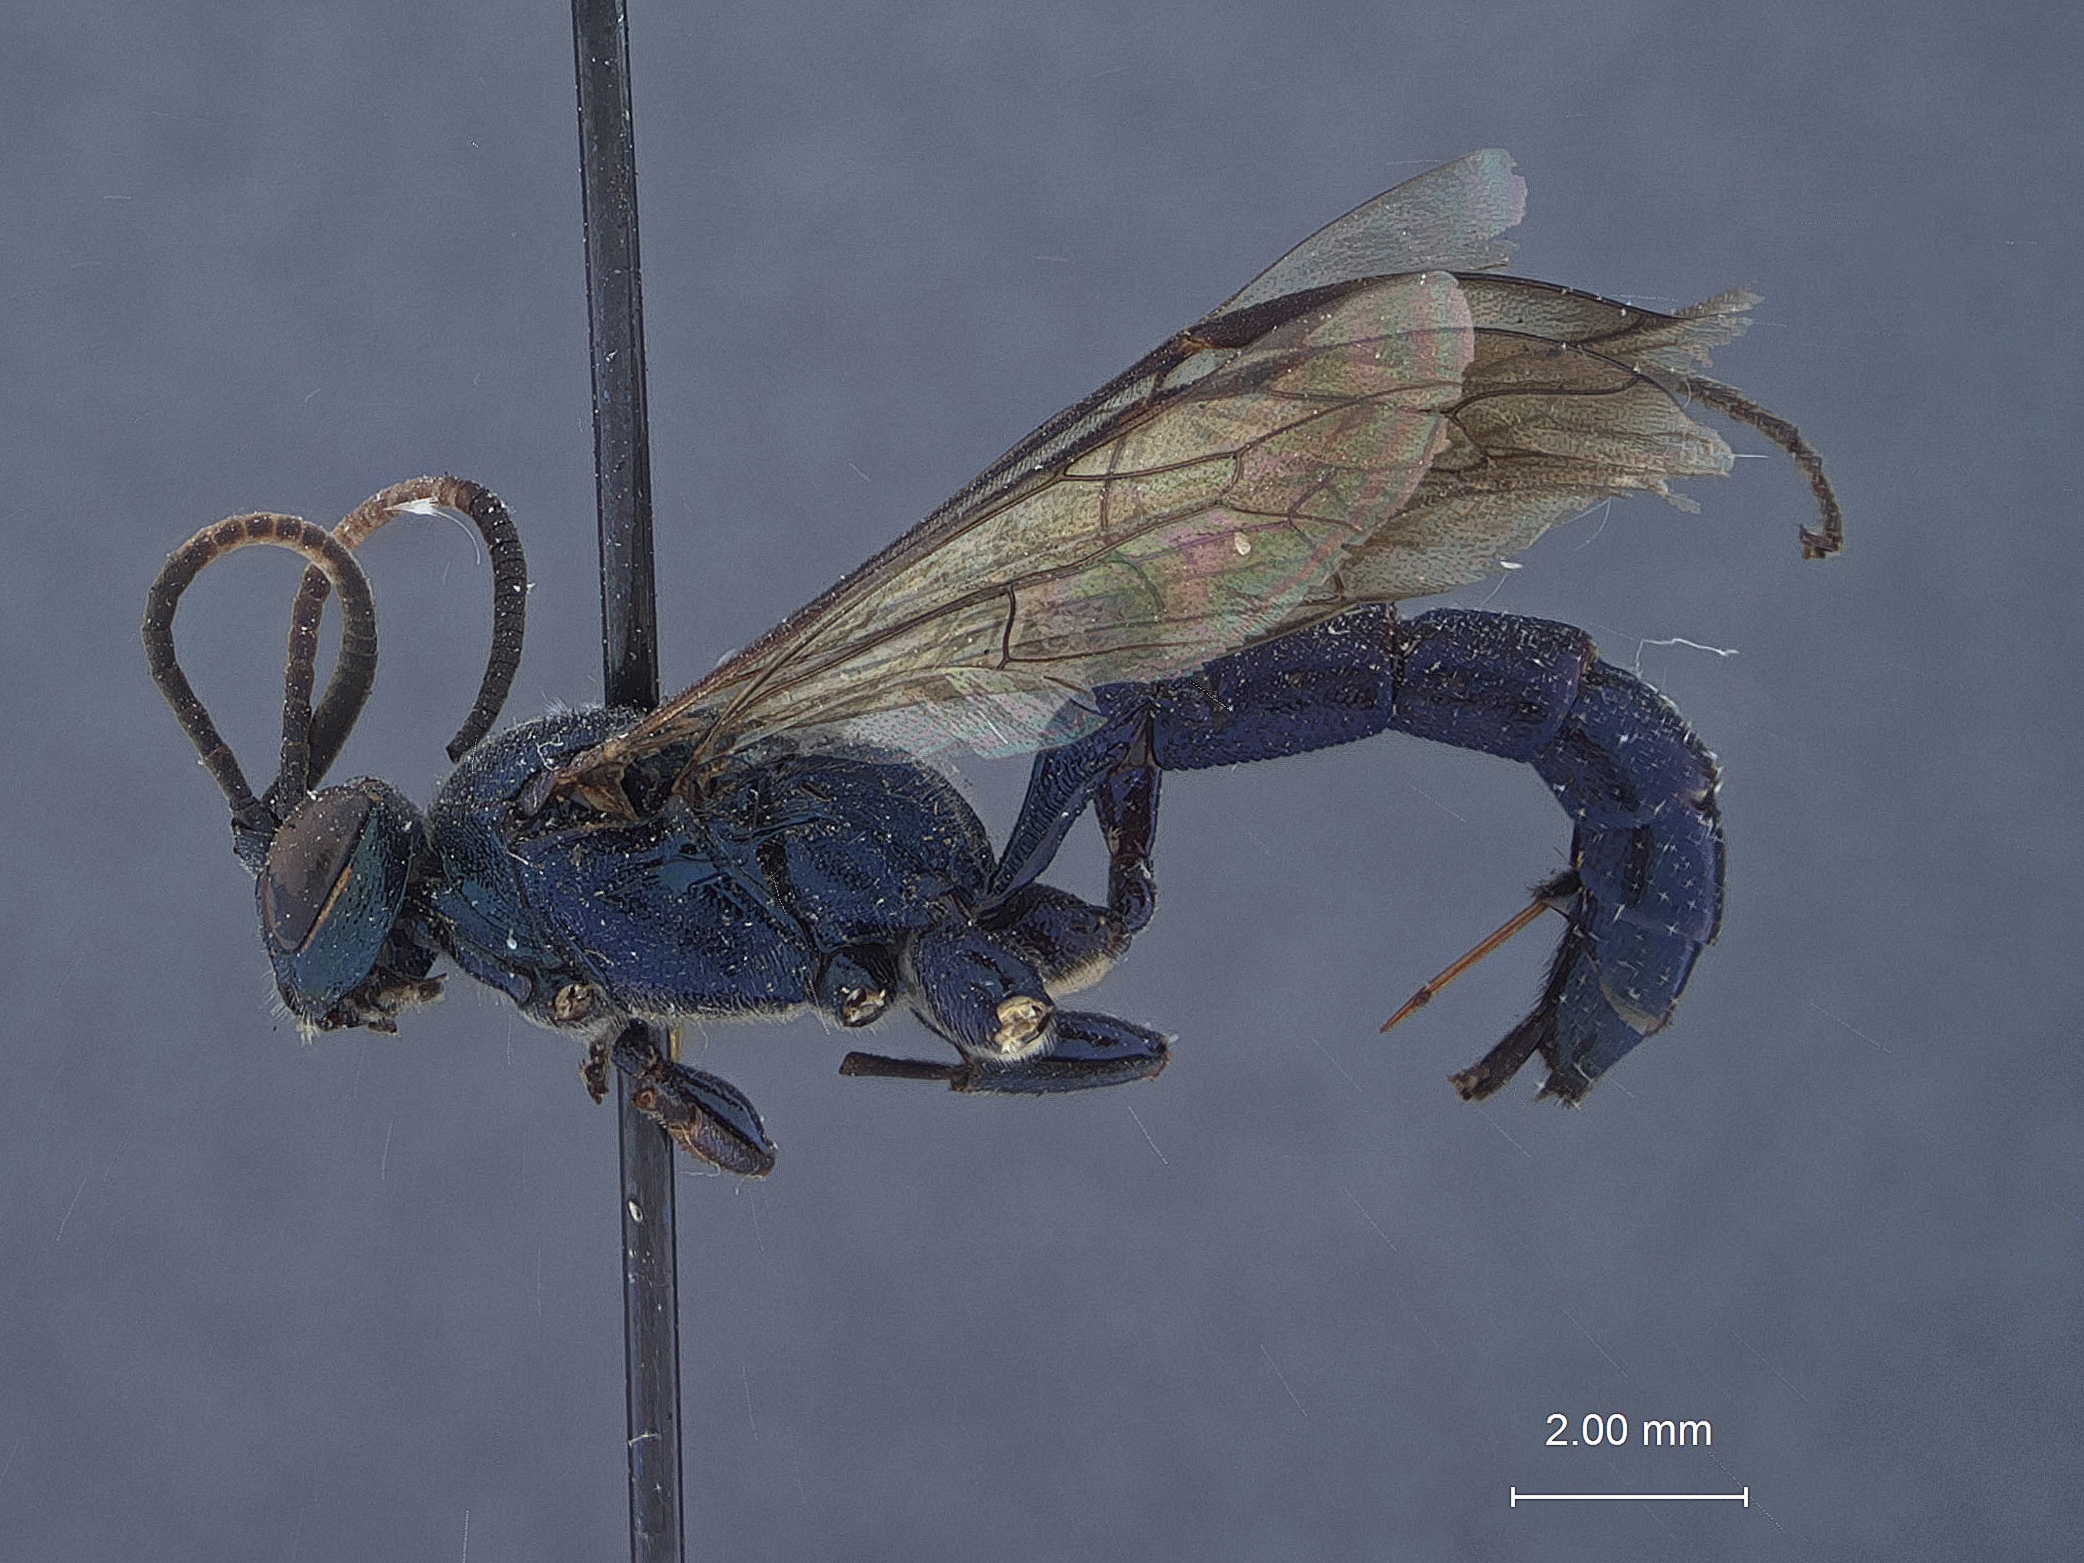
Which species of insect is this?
Amblyteles sassacus
